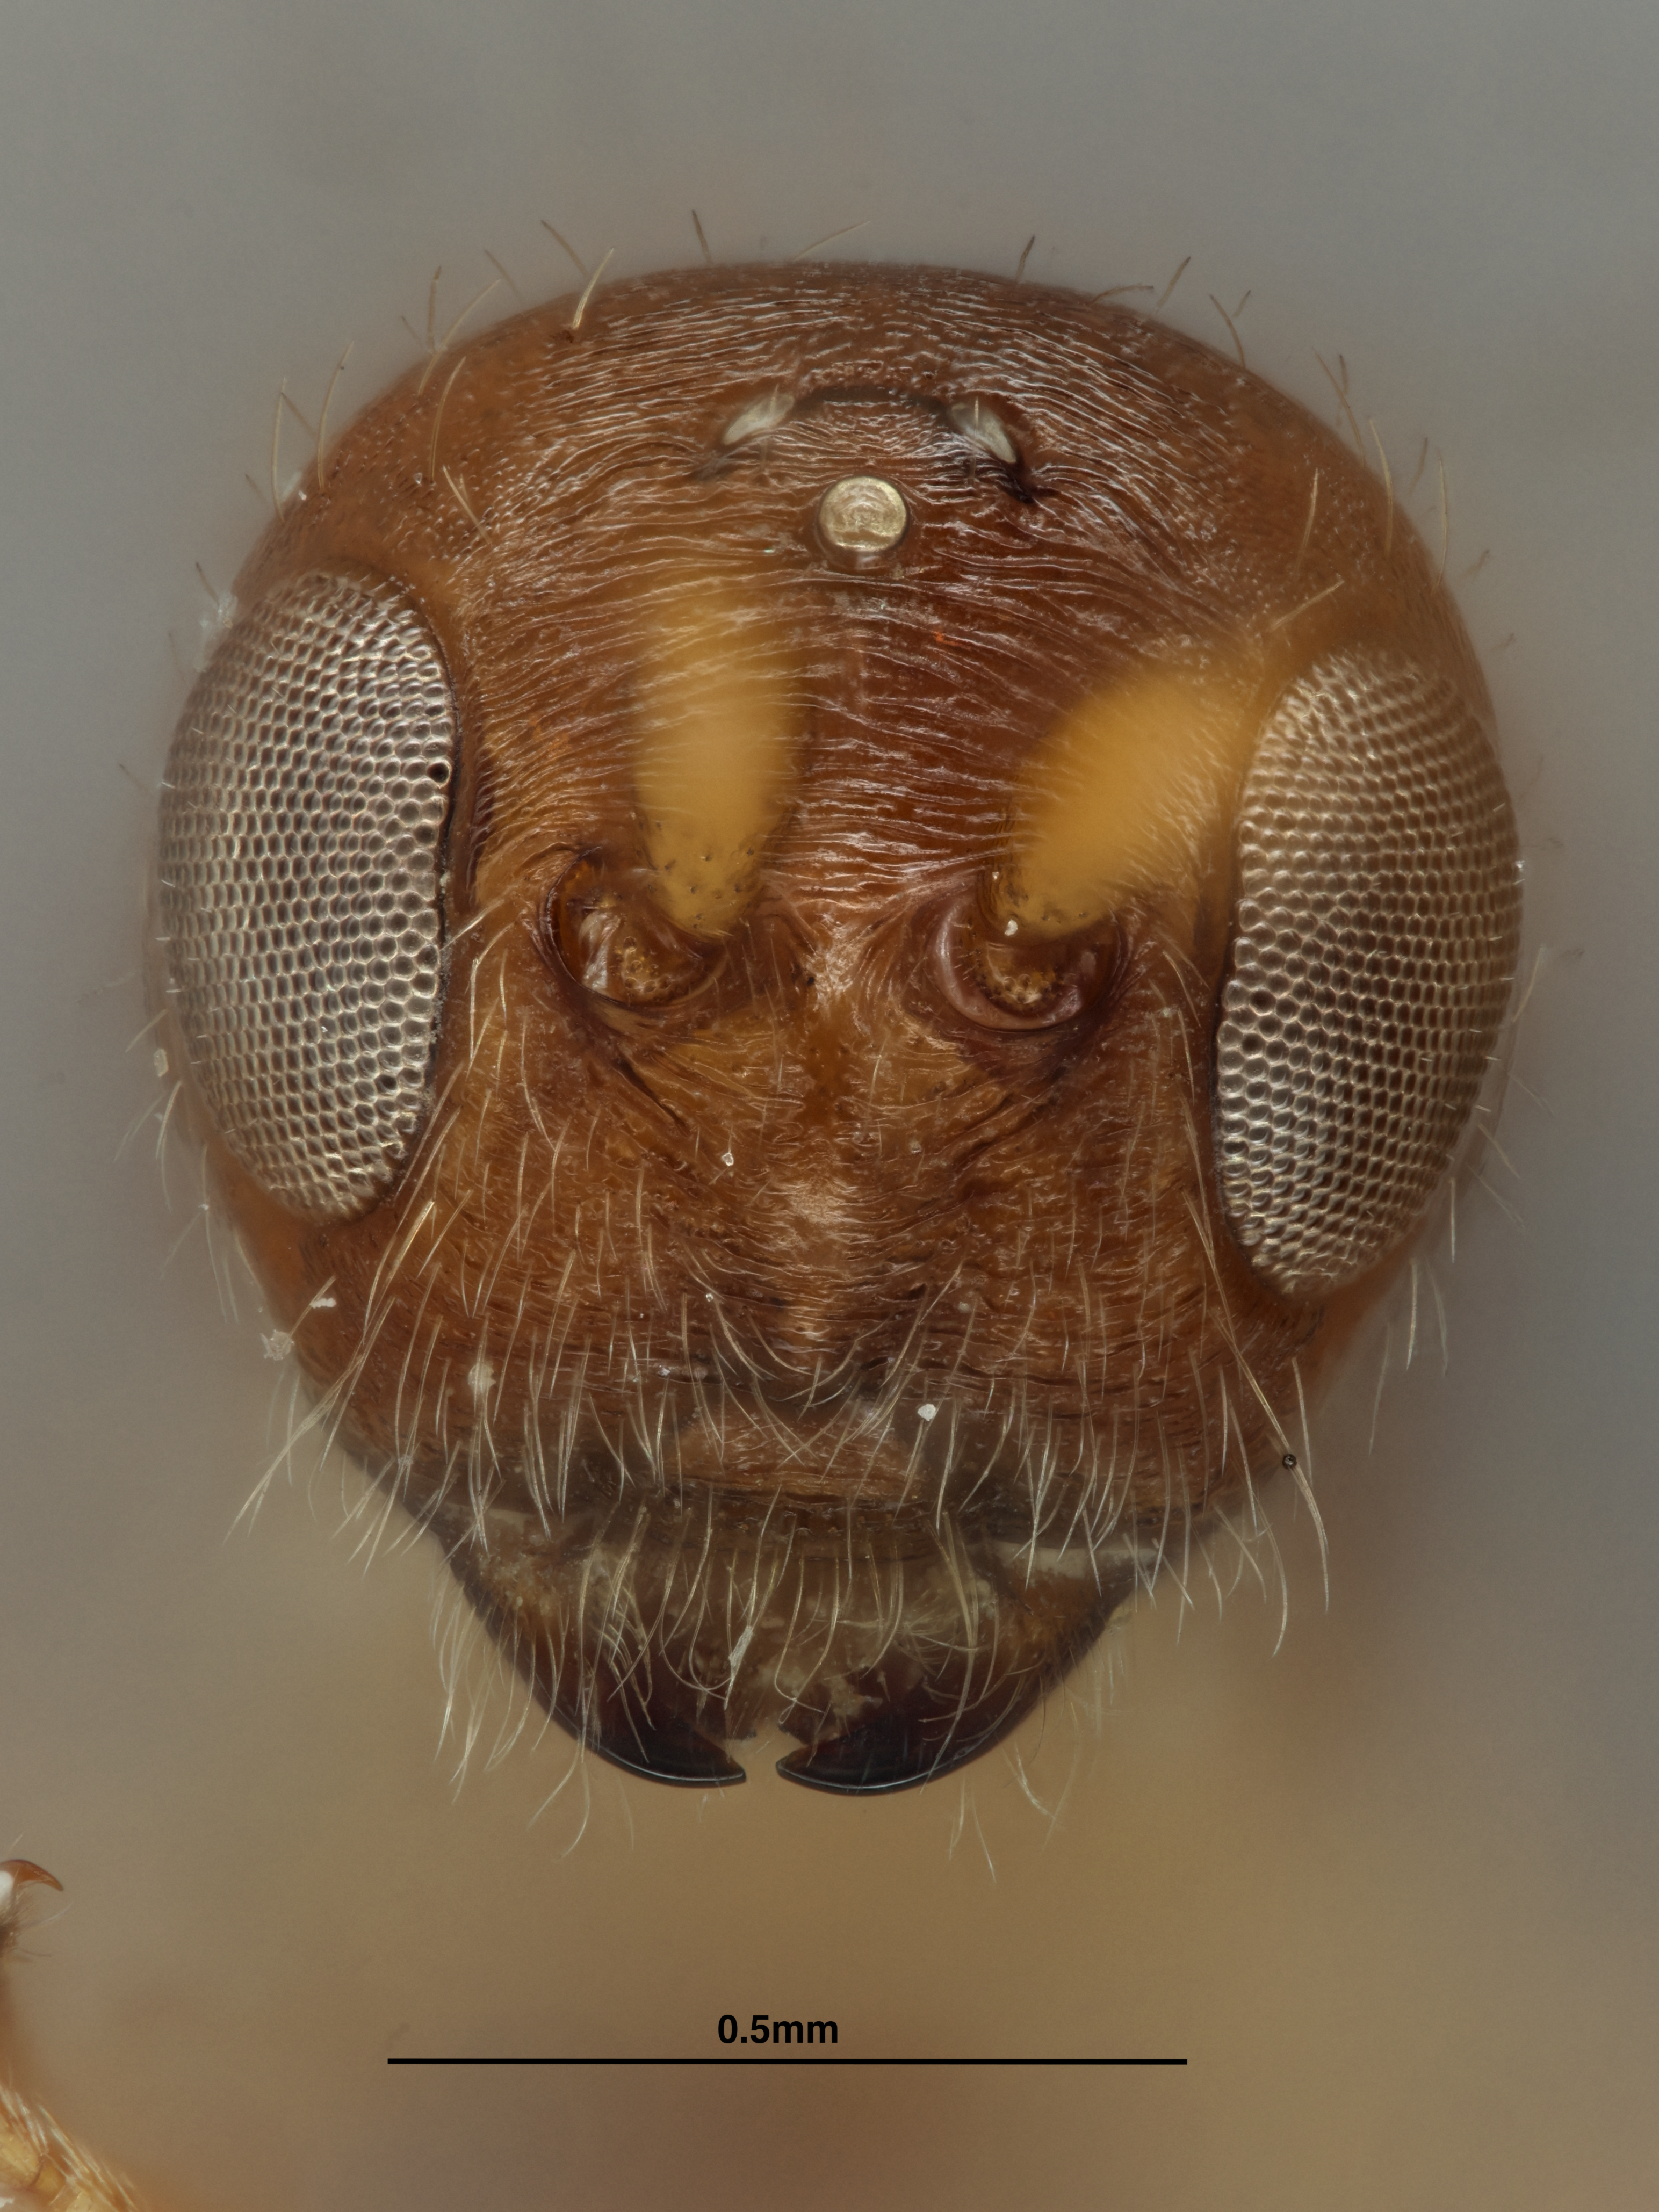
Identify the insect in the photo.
Spathius comes
